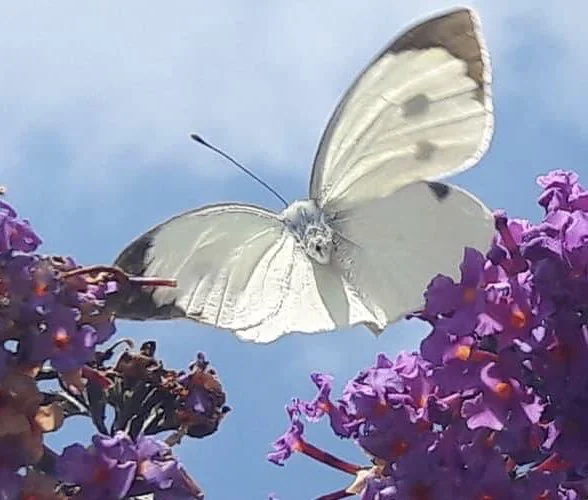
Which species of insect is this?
Pieris brassicae
